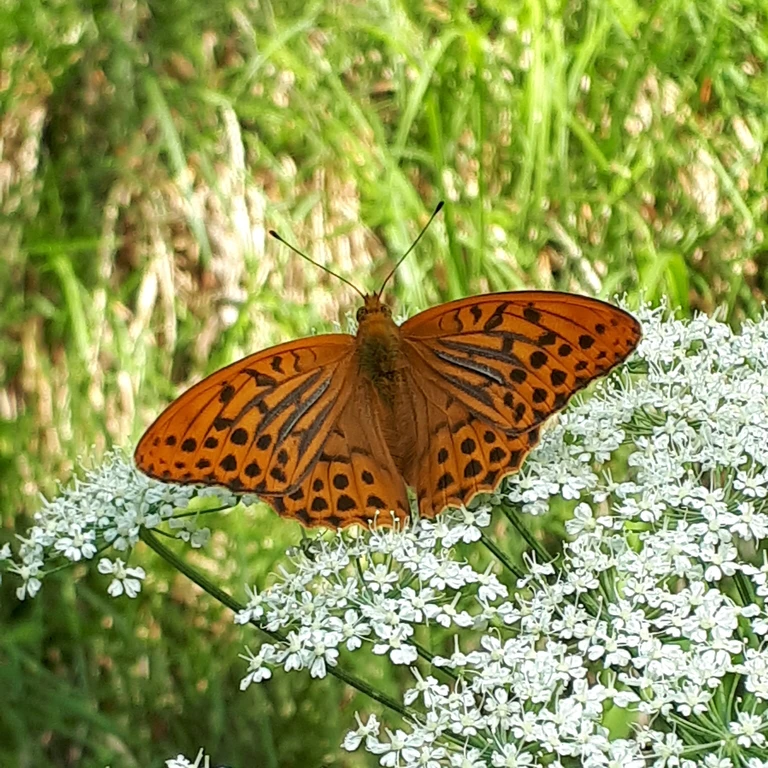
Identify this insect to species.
Argynnis paphia
